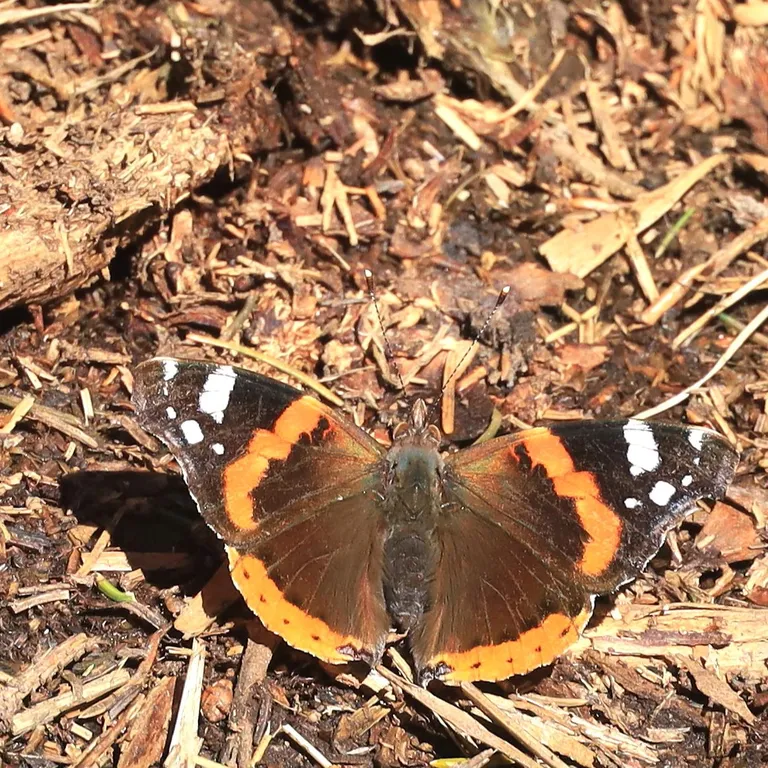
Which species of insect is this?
Vanessa atalanta
